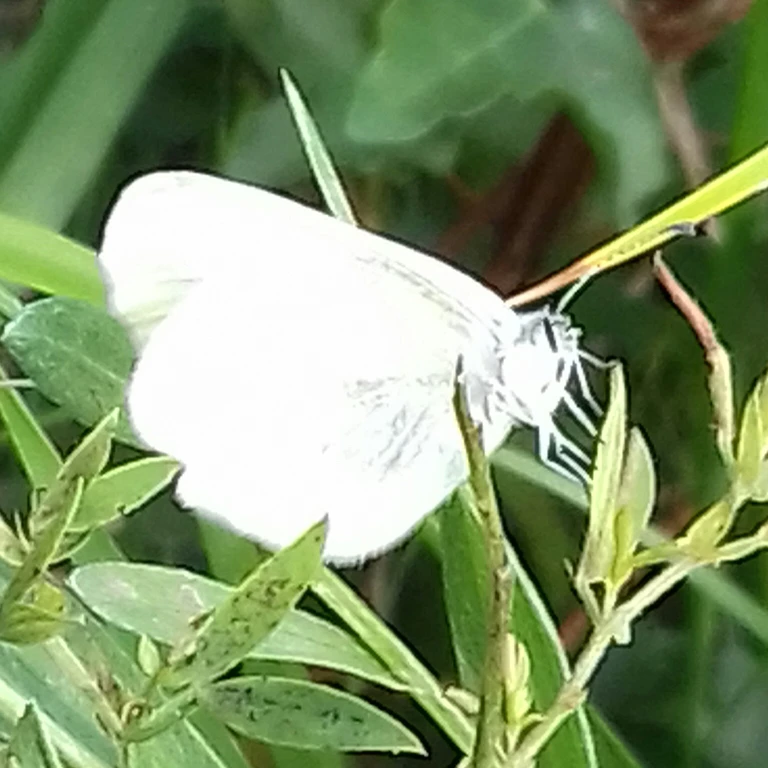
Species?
Leptidea sinapis/juvernica
